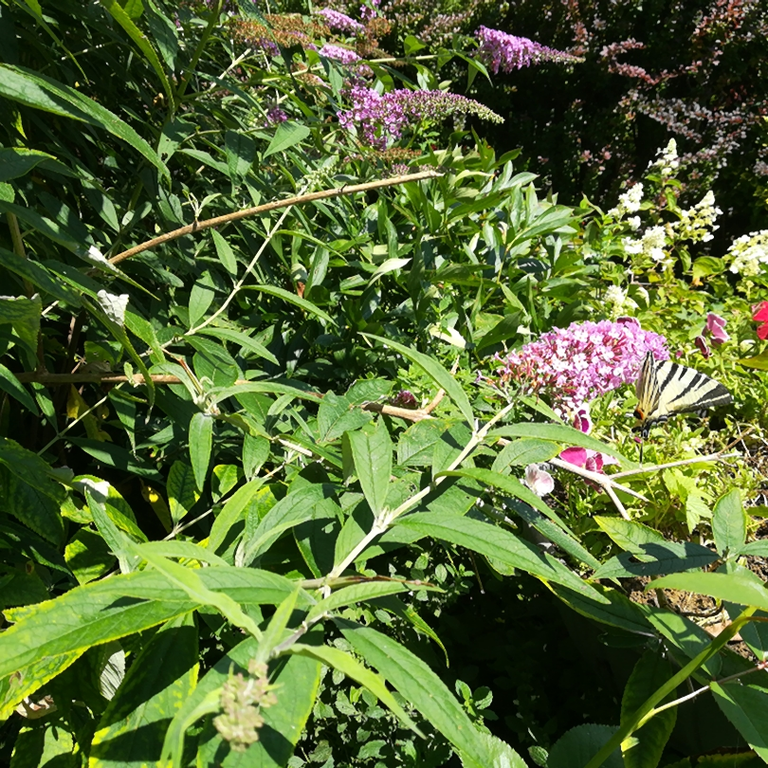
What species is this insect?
Iphiclides podalirius
